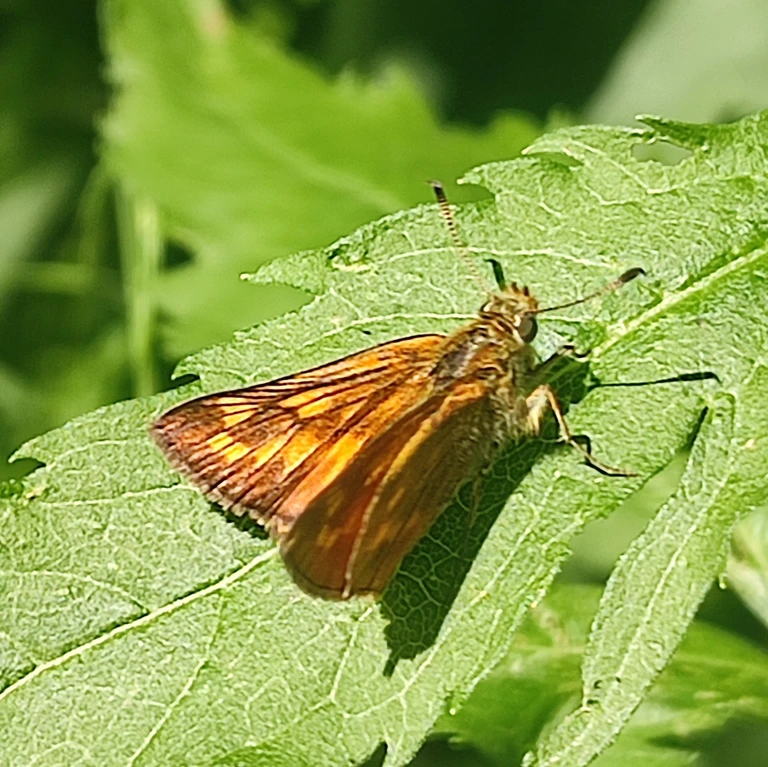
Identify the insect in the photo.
Ochlodes sylvanus (also Ochlodes venata)
